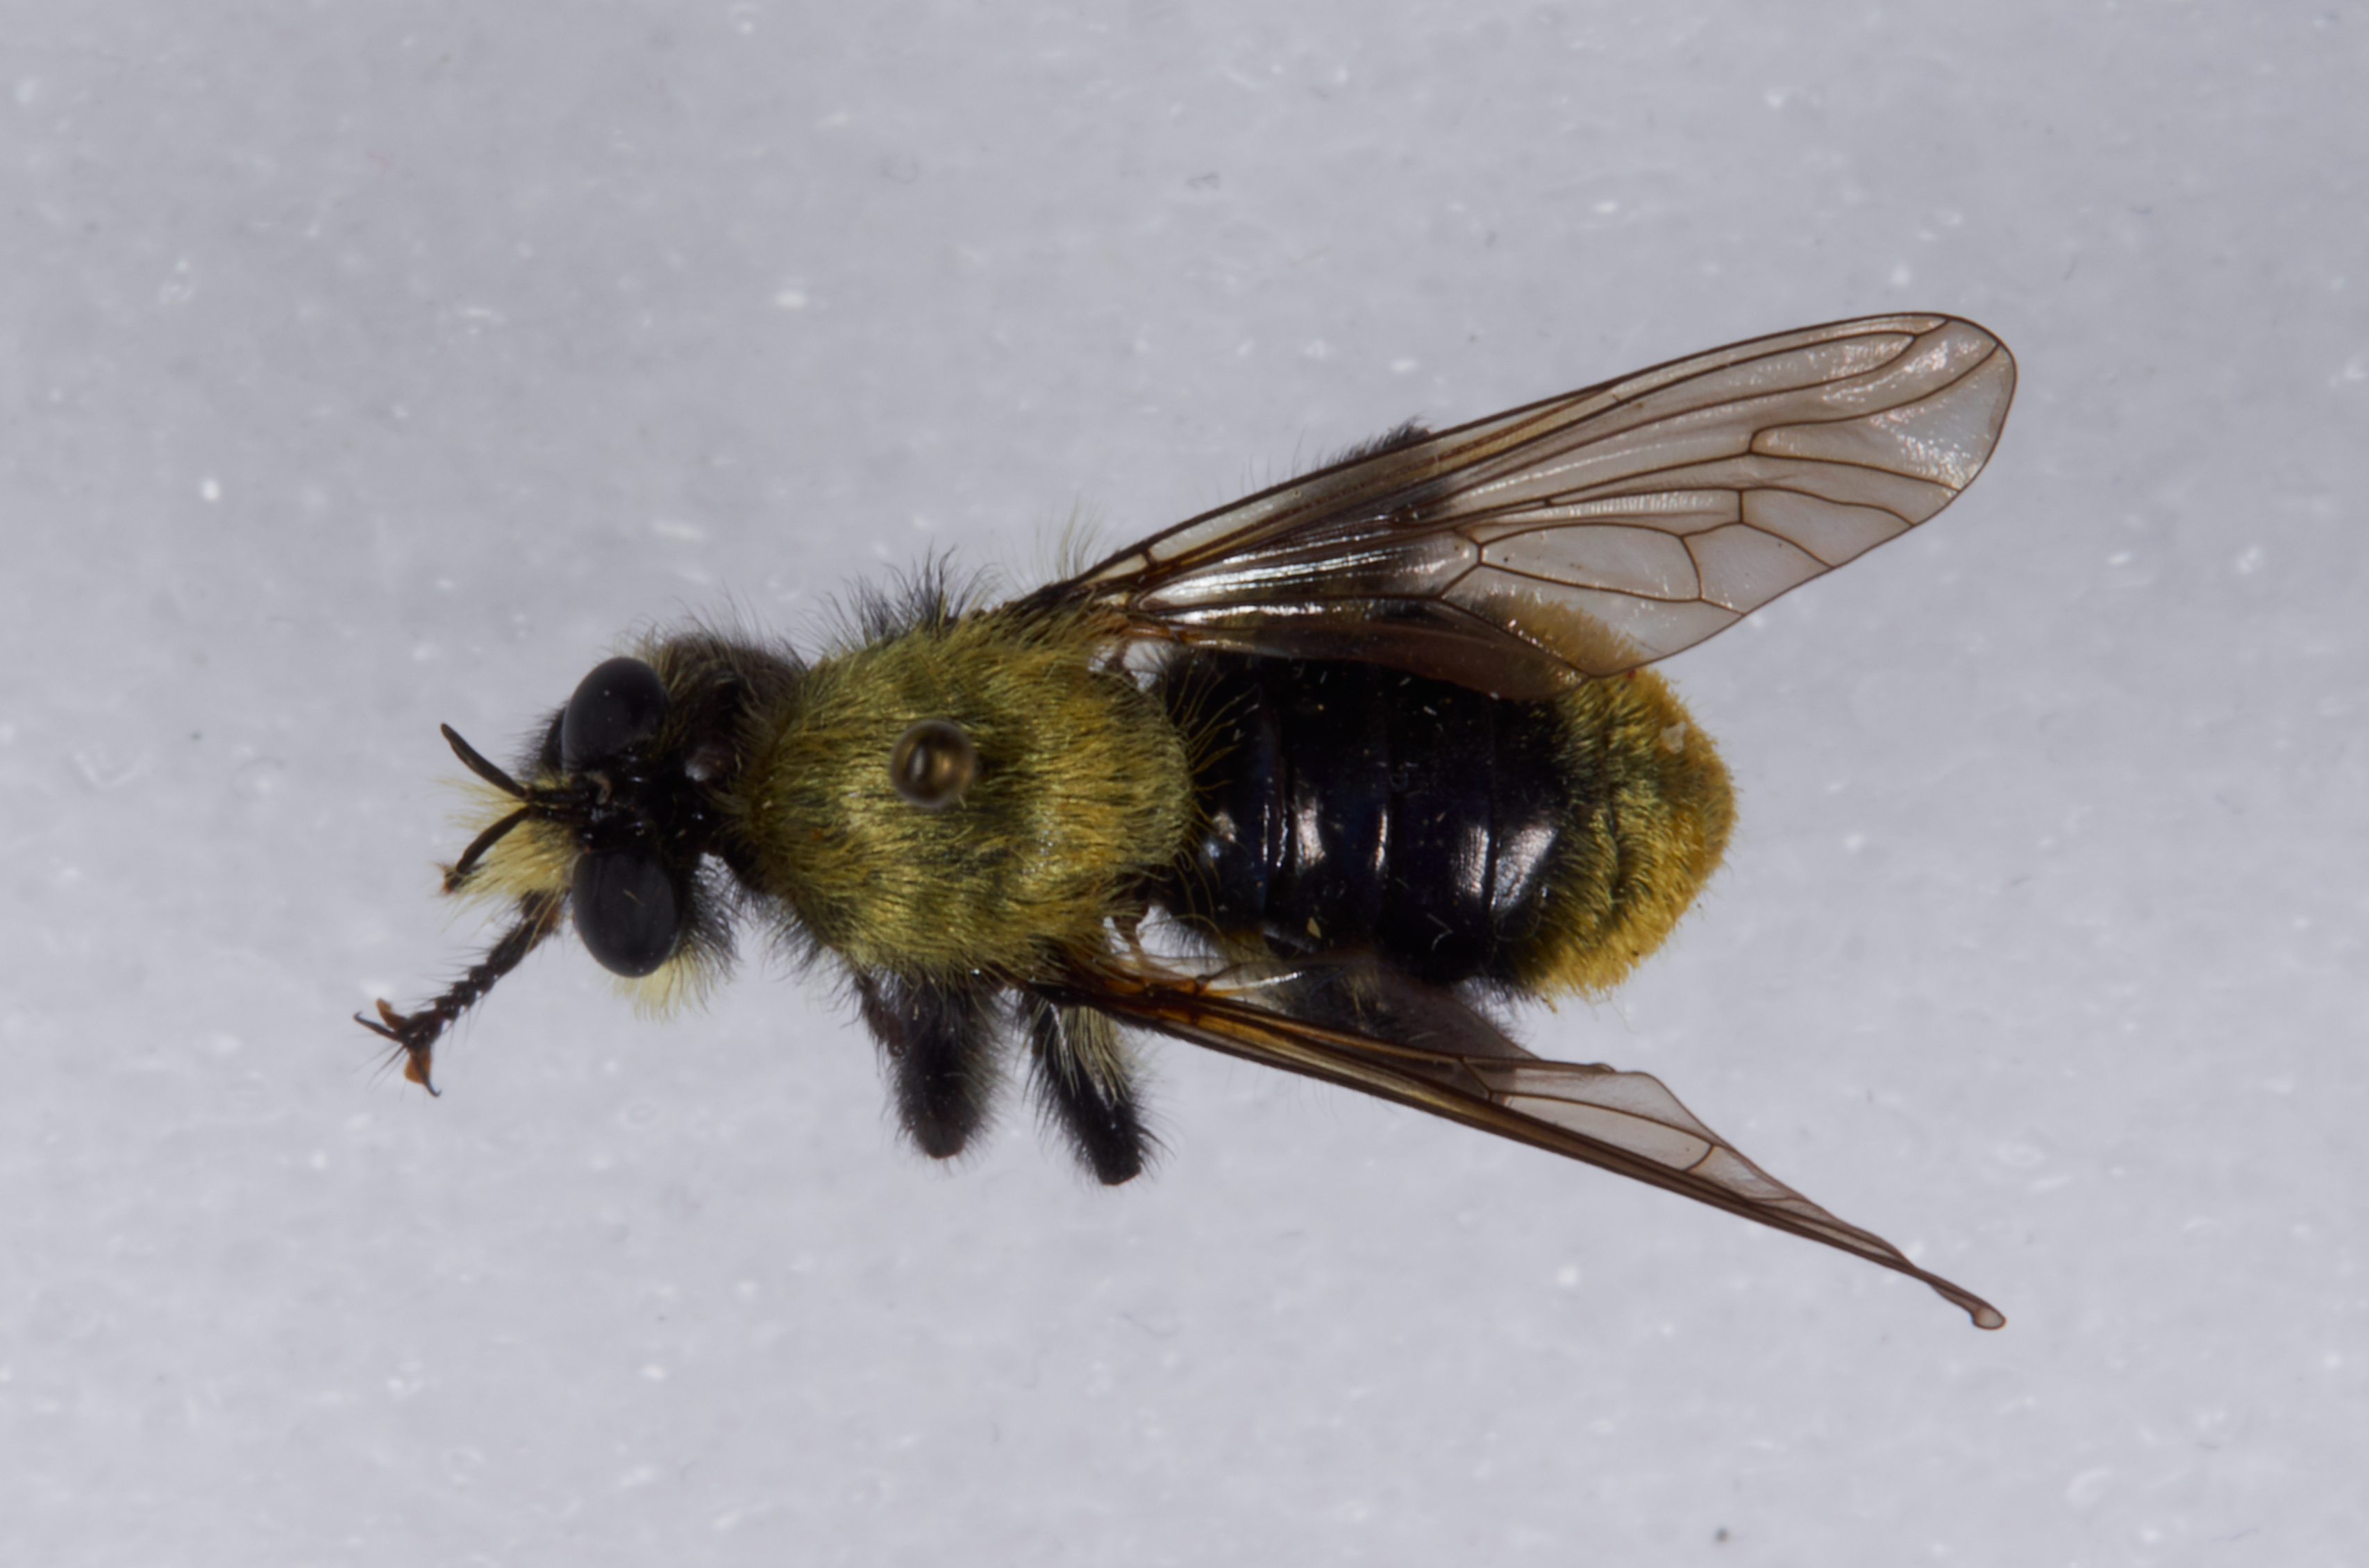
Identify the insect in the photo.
Laphria divisor
